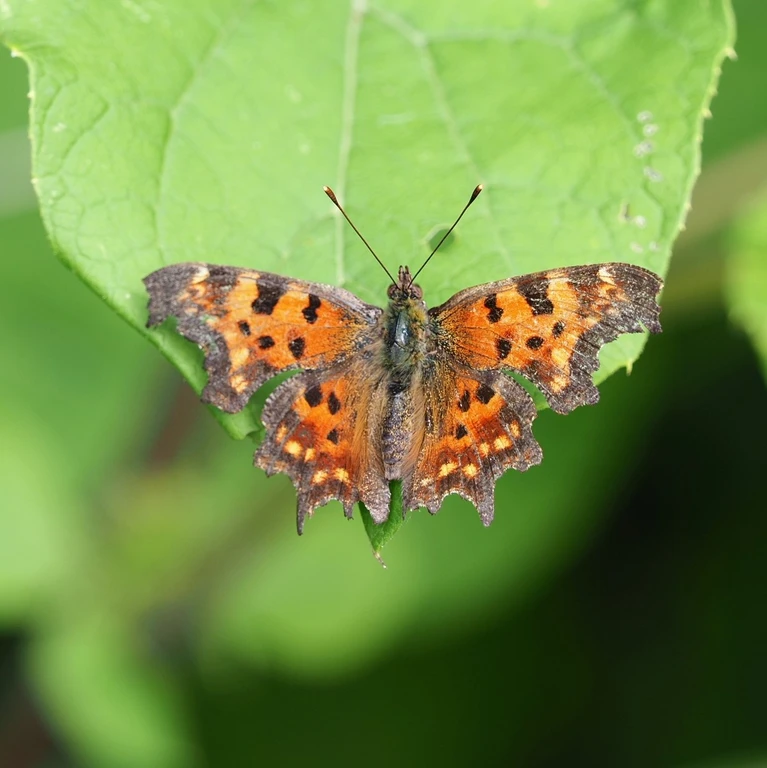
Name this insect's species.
Polygonia c-album
